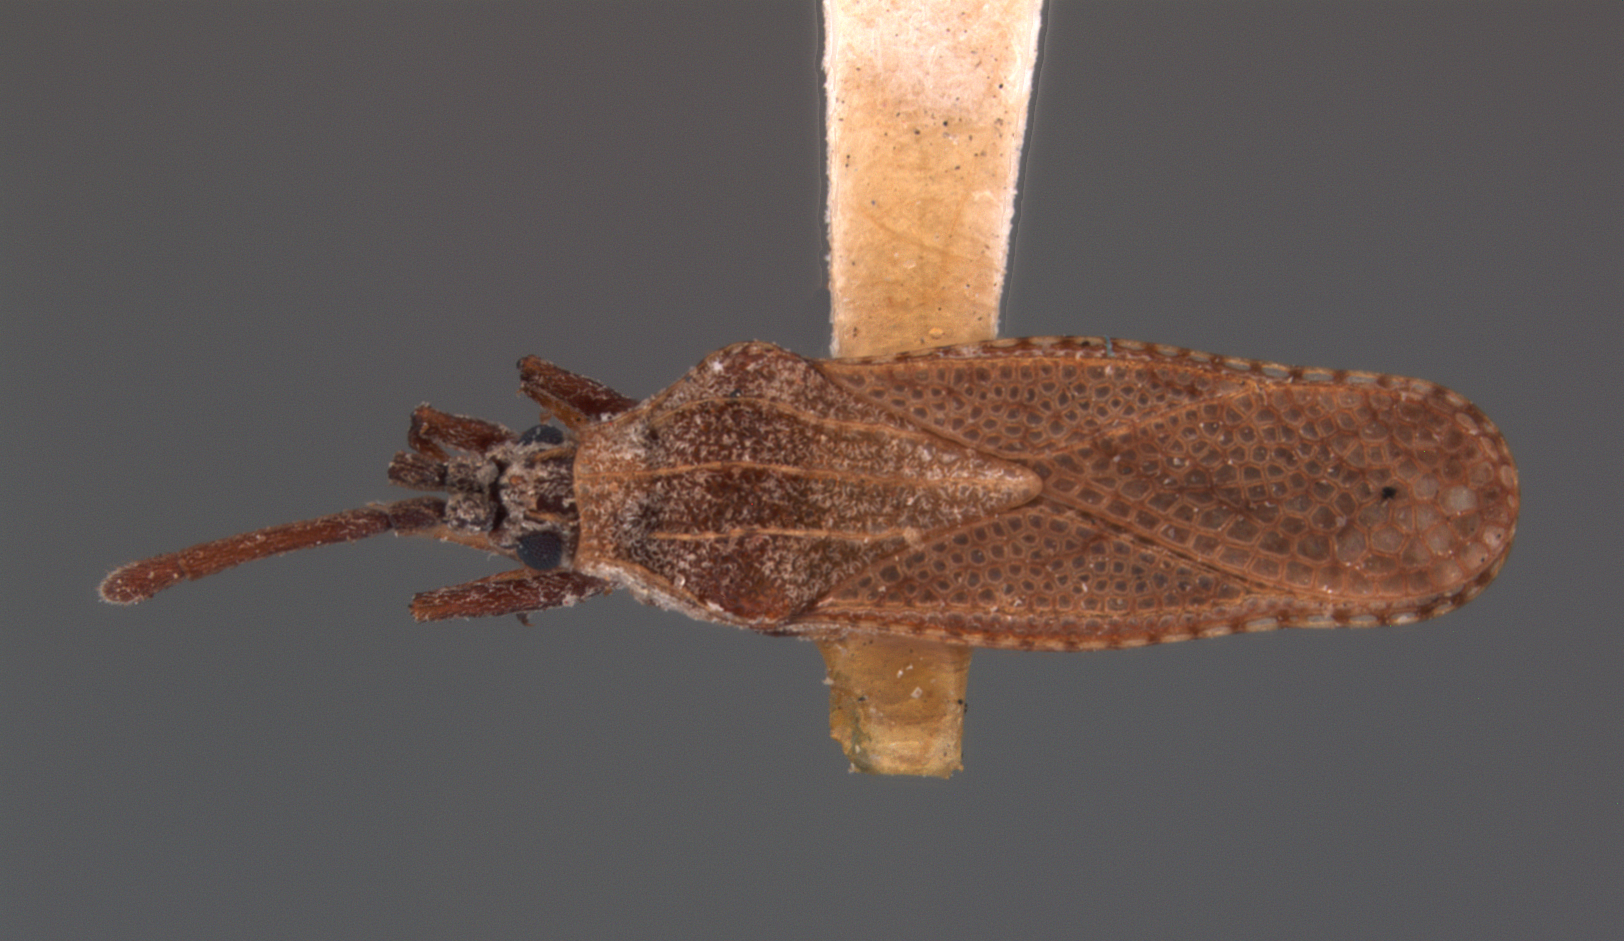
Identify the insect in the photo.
Teleonemia novicia
